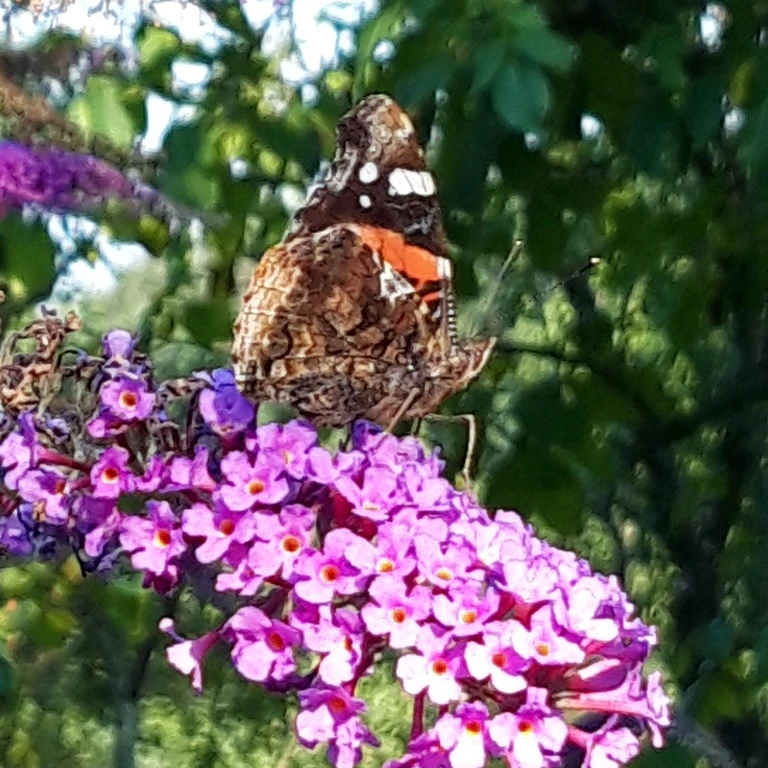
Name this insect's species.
Vanessa atalanta
